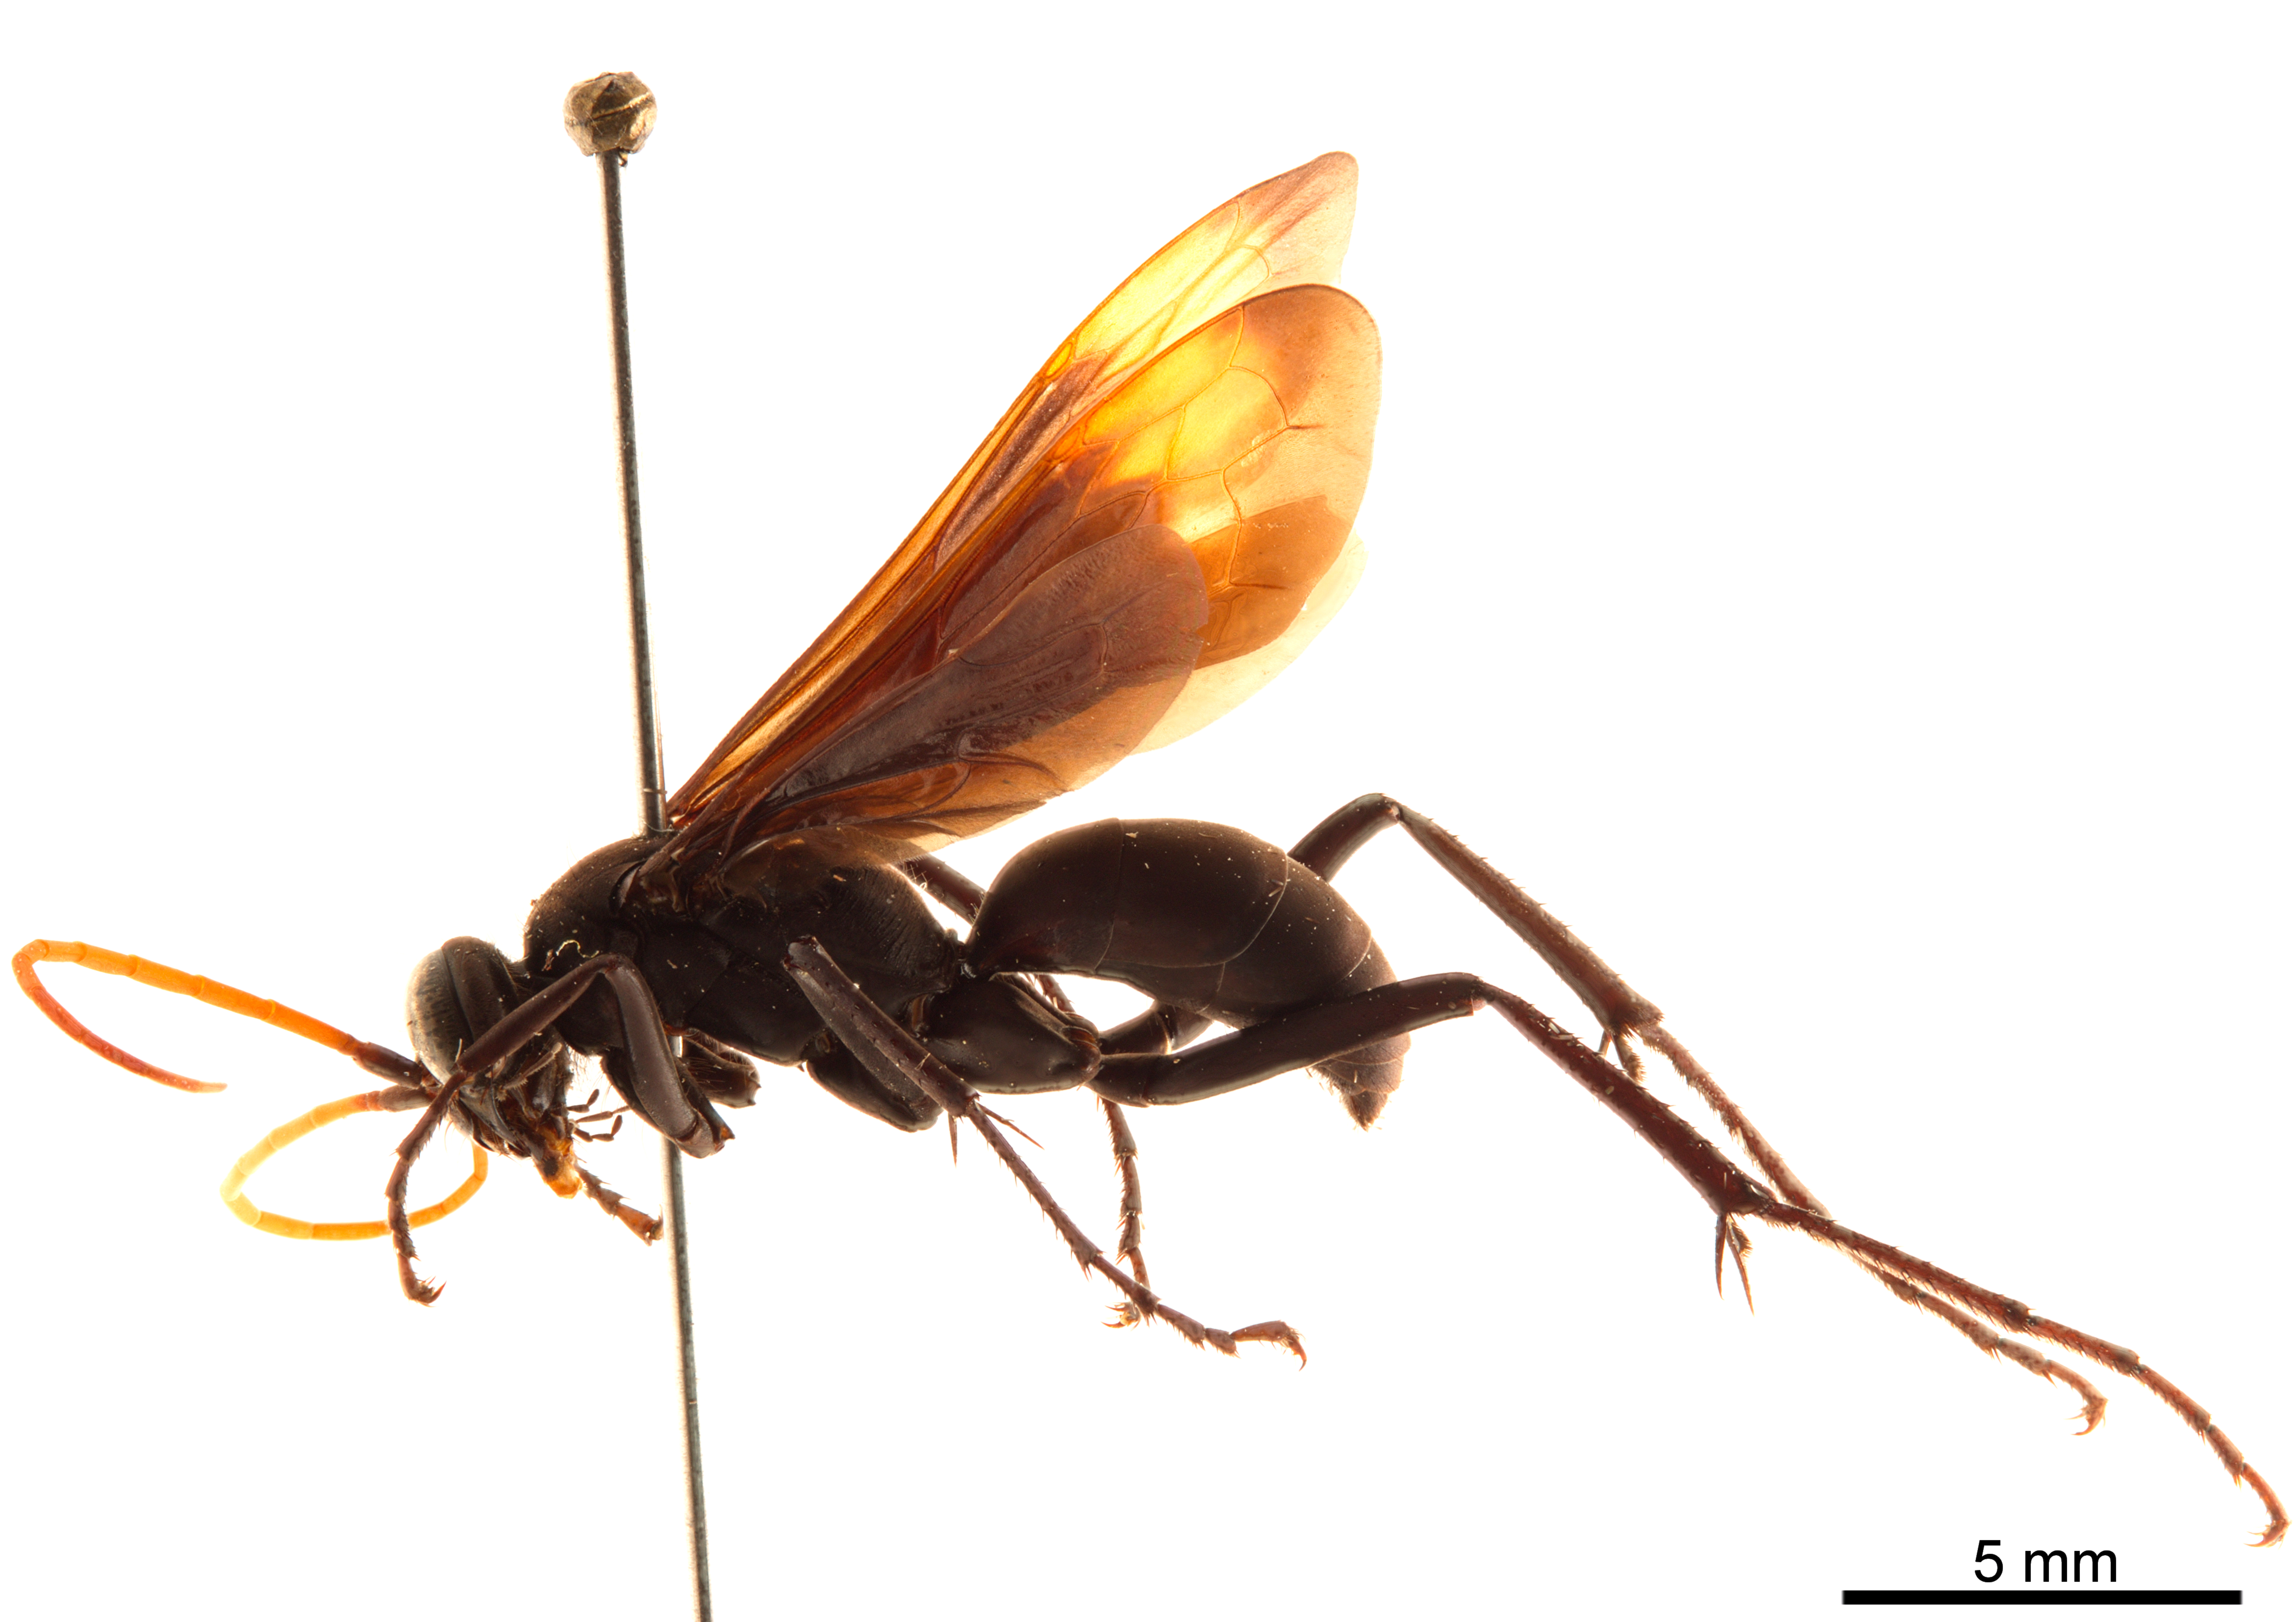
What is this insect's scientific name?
Entypus unifasciatus
